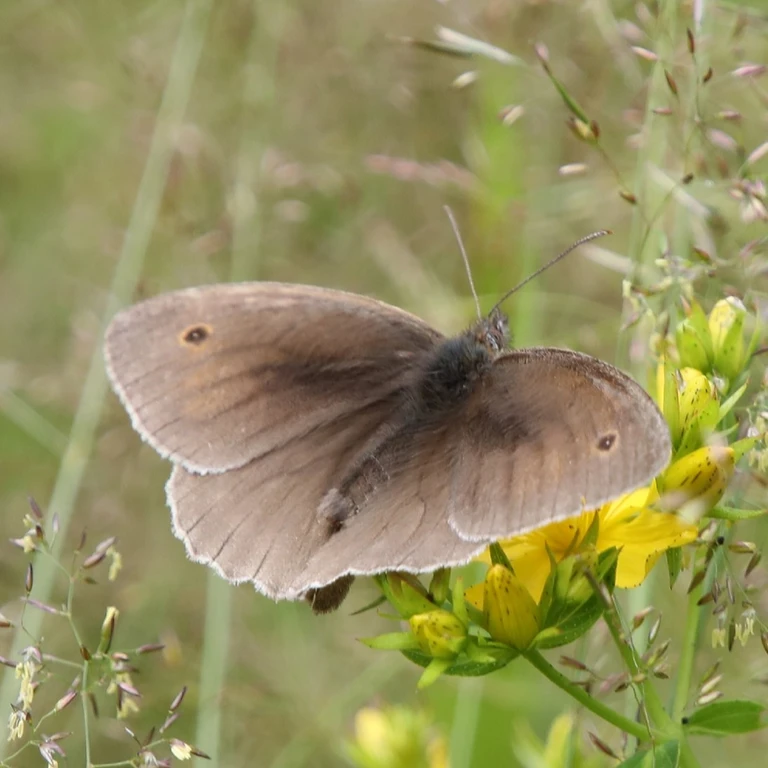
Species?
Maniola jurtina
